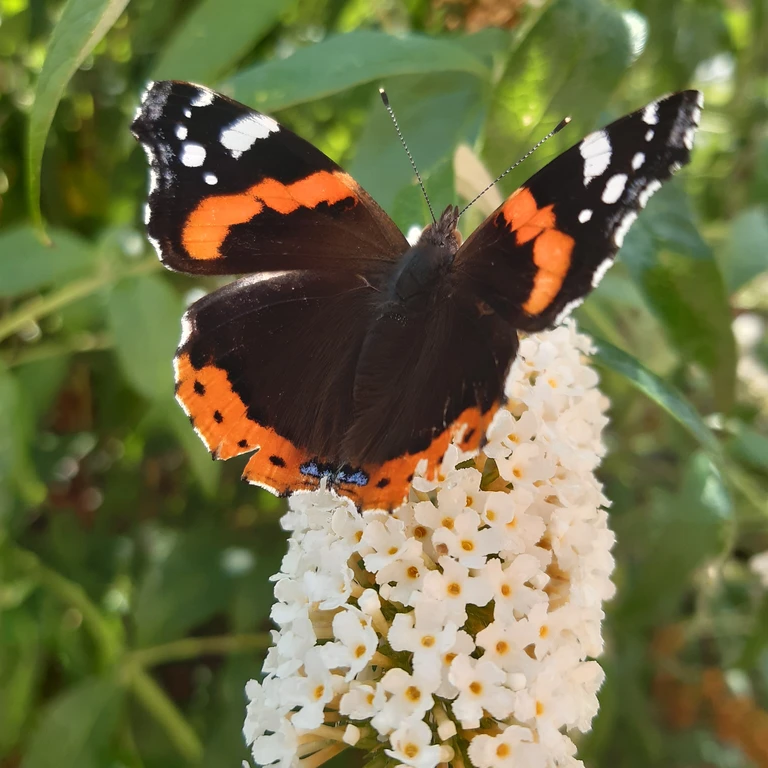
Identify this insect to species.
Vanessa atalanta
